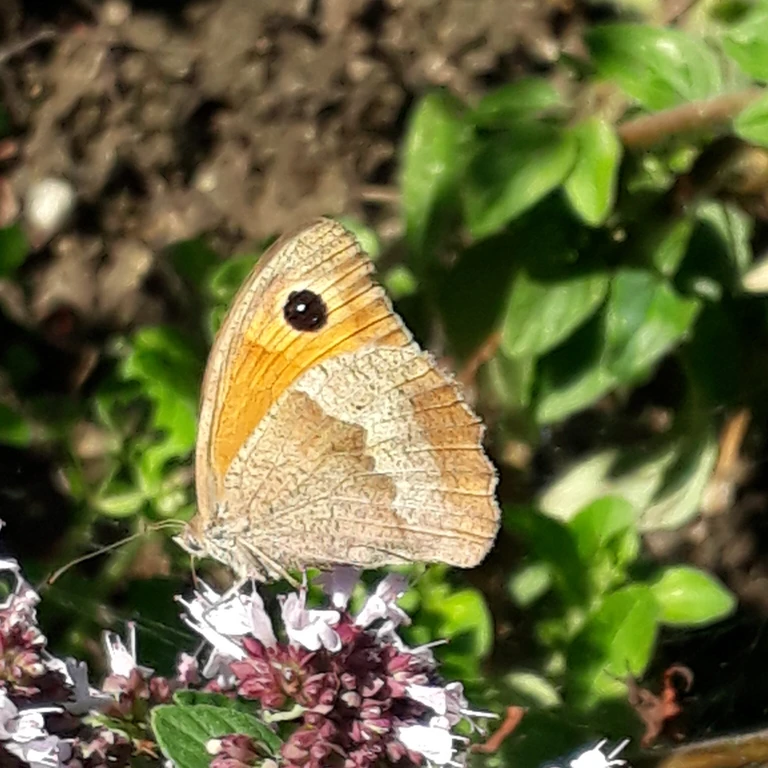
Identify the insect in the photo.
Maniola jurtina
